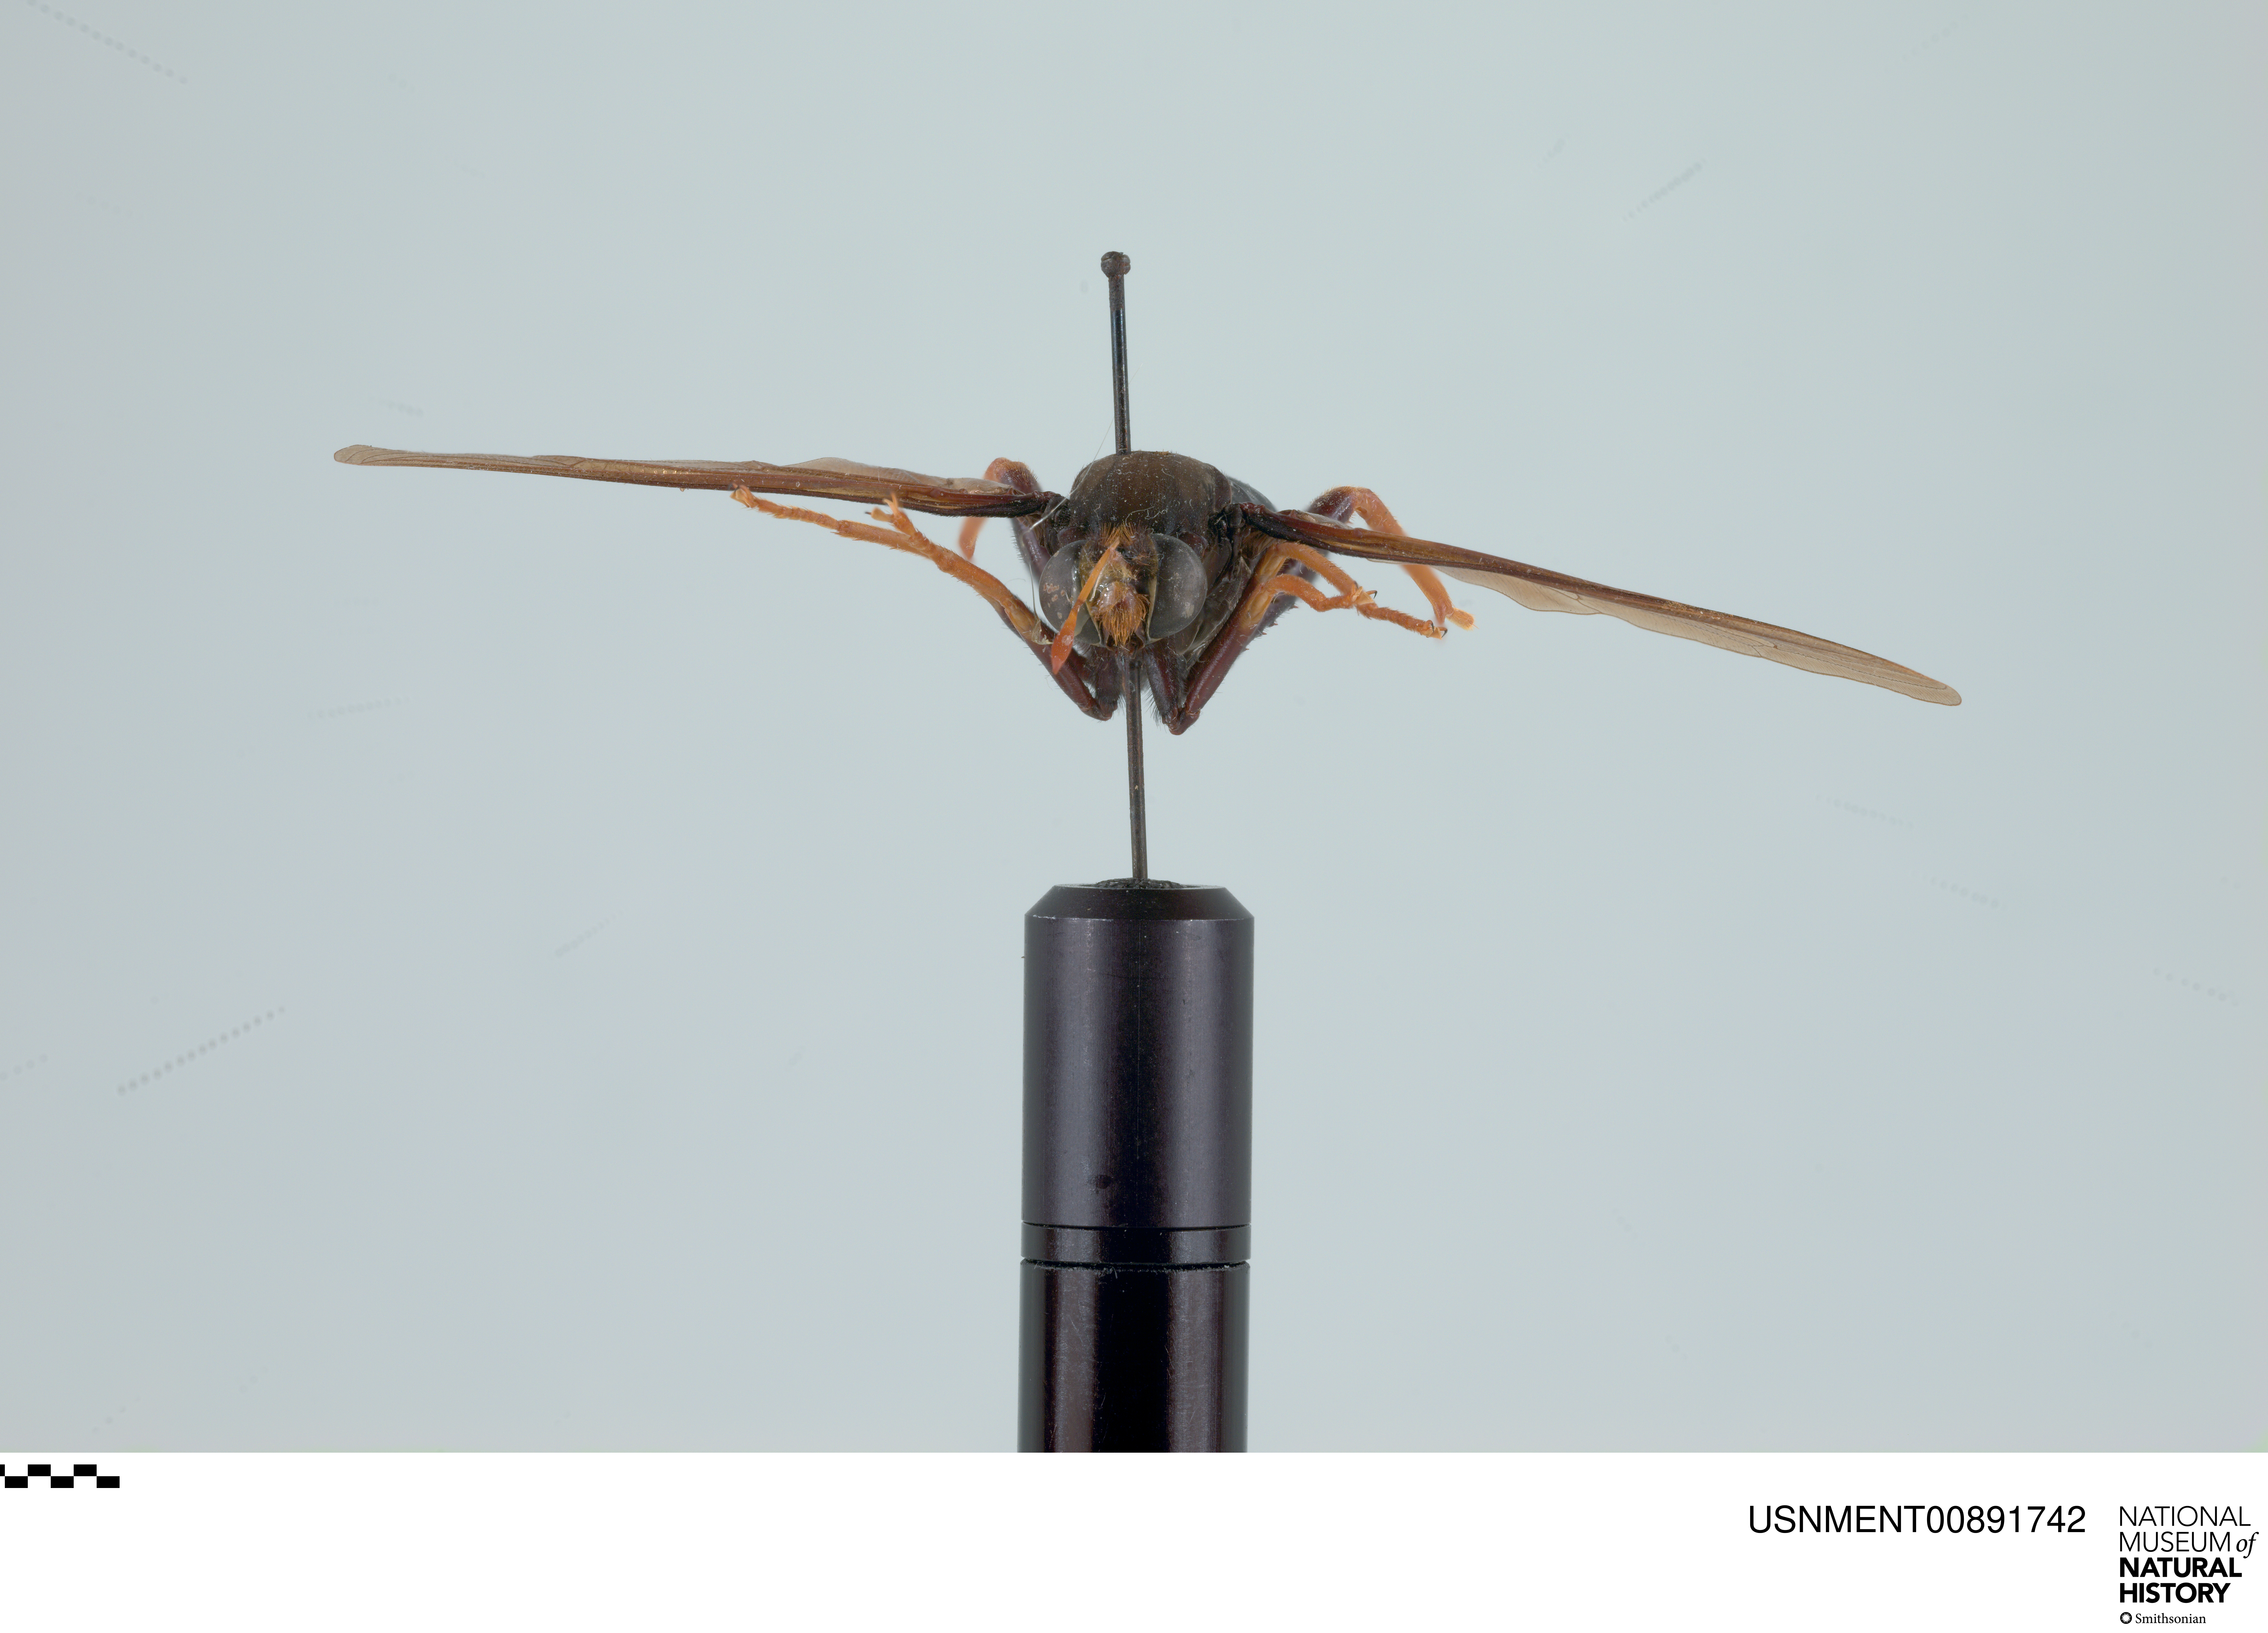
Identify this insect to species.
Mydas tibialis
